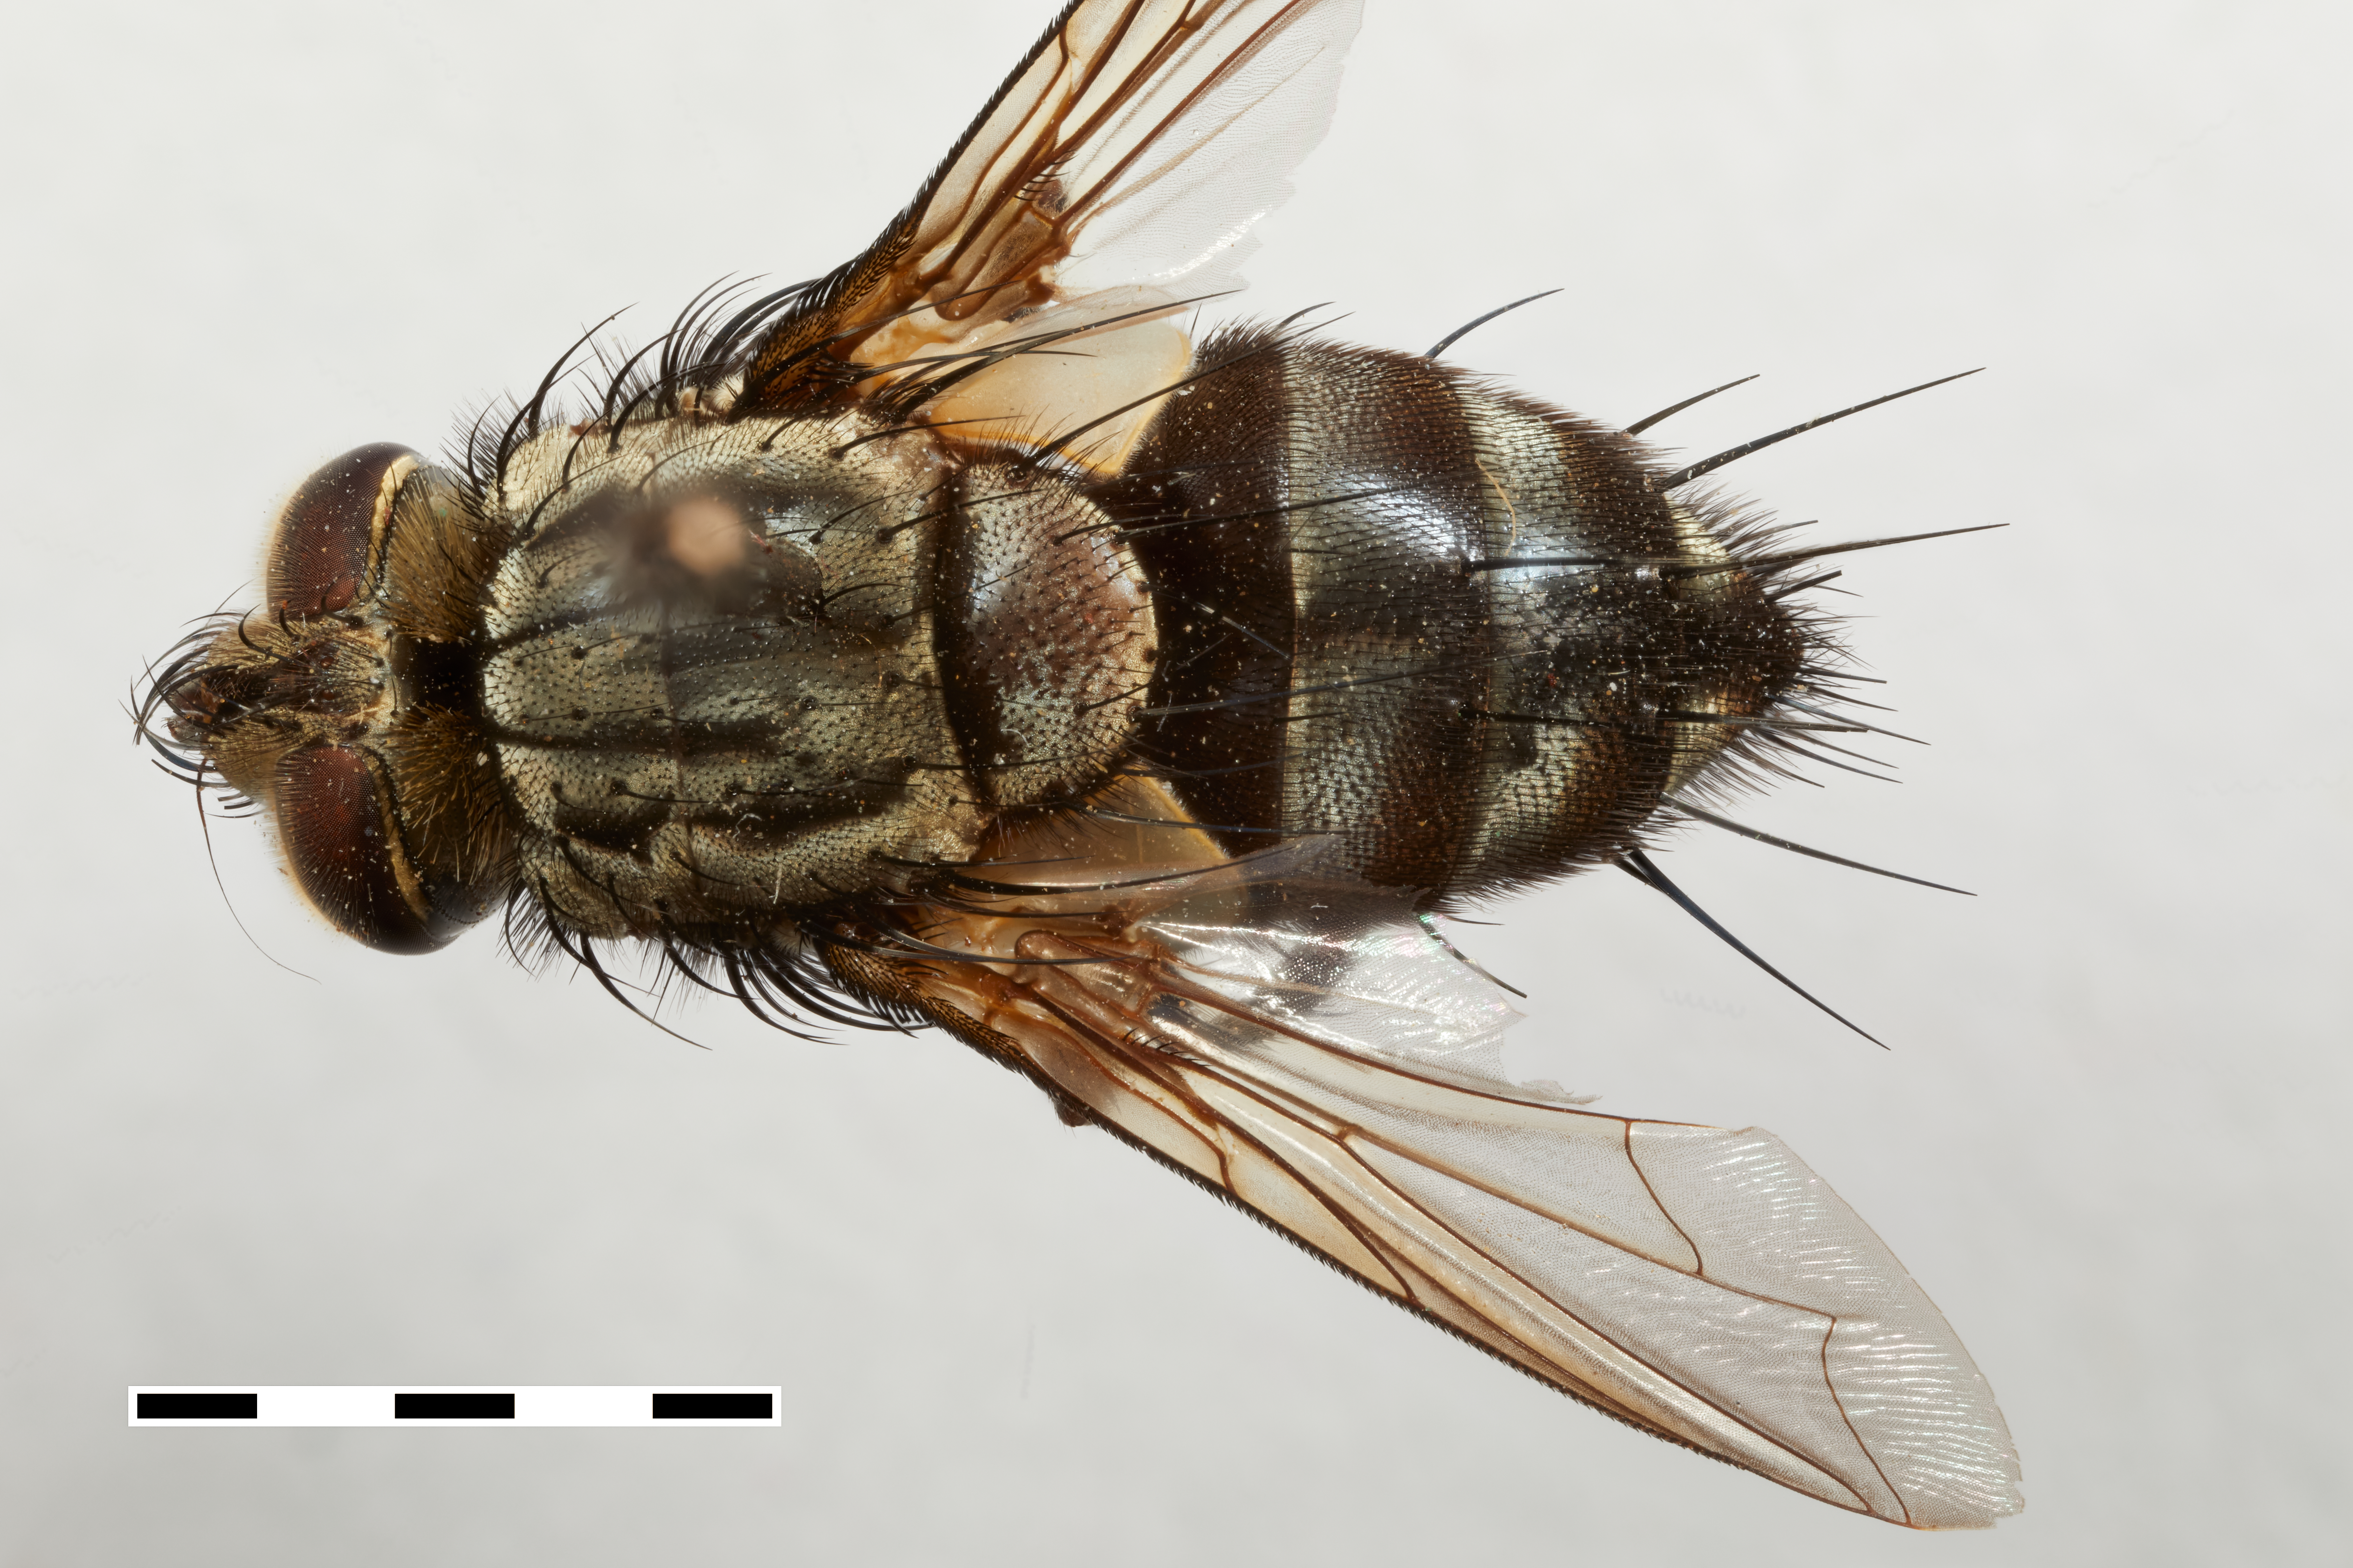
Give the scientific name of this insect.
Yahuartachina yahuarphrynoides
